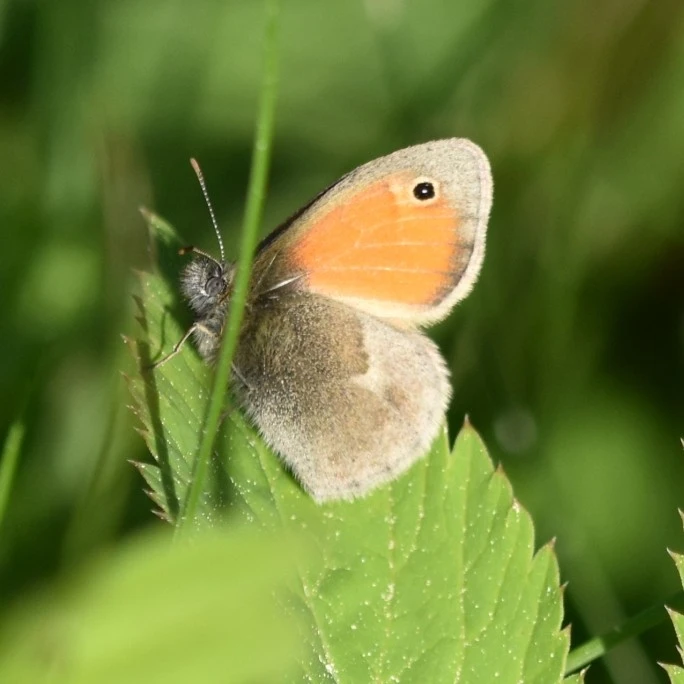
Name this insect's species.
Coenonympha pamphilus
